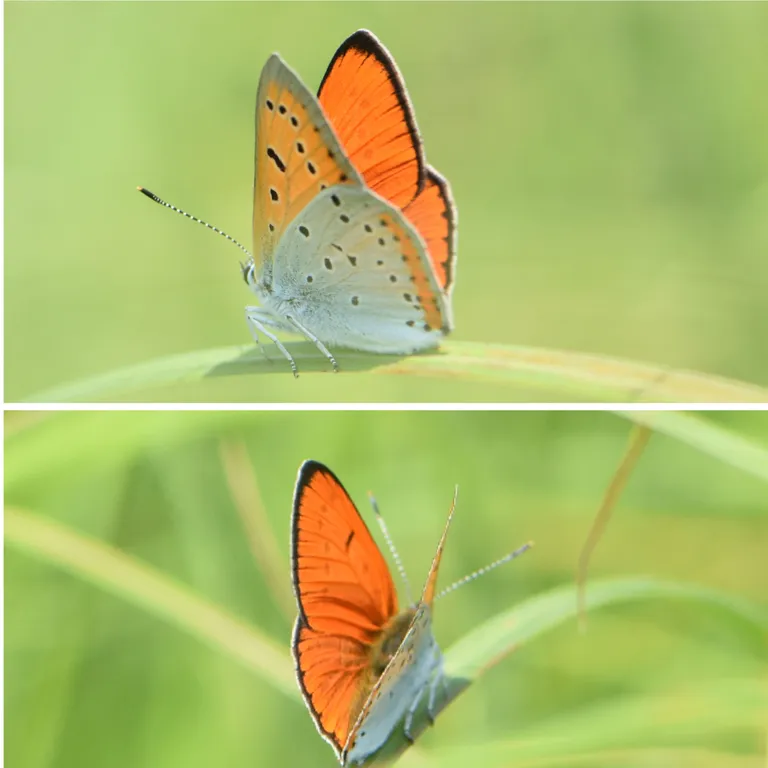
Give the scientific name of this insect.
Lycaena dispar
